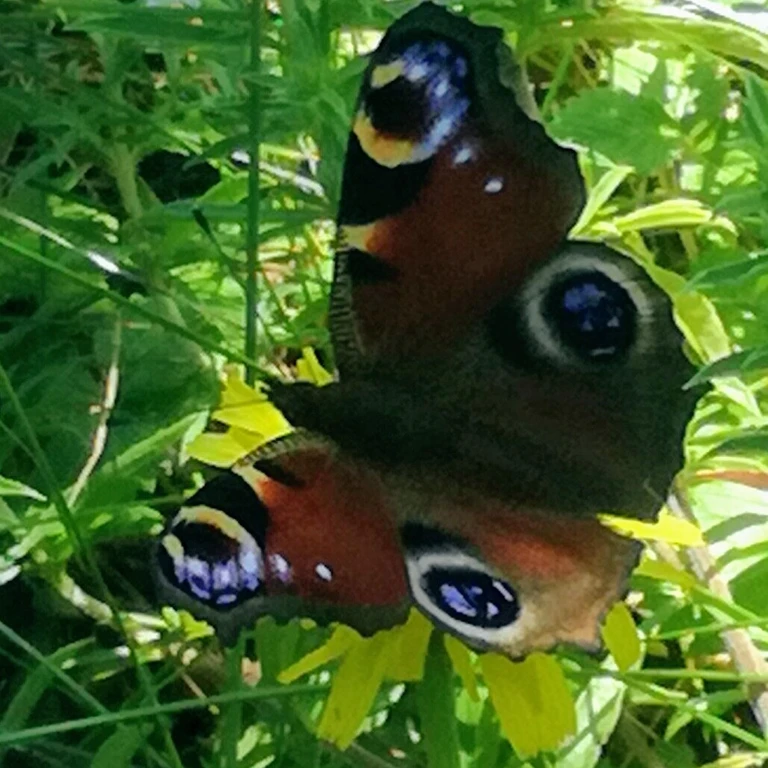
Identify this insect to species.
Aglais io
